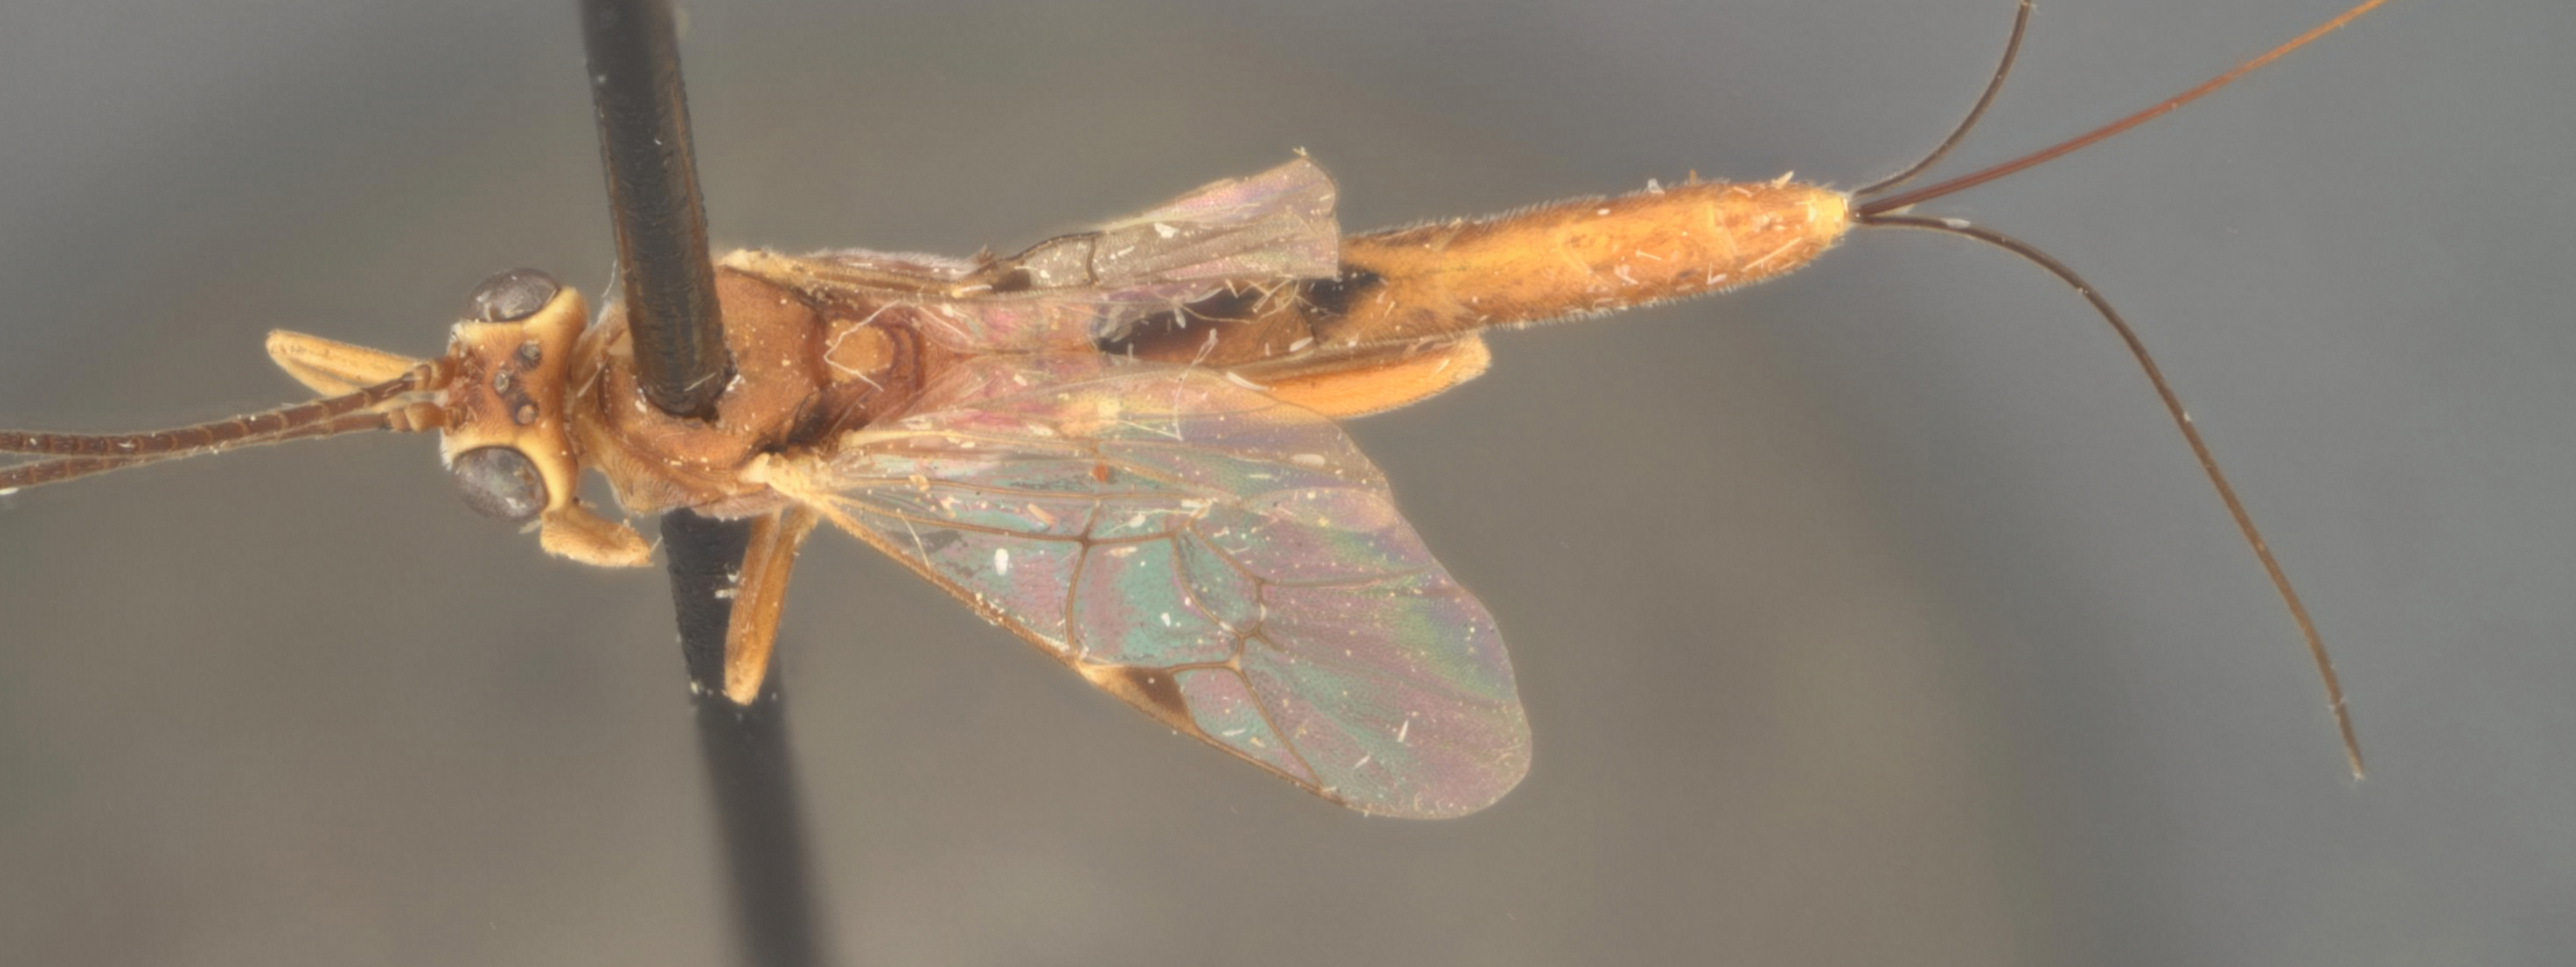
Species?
Cremastus mulleolos
